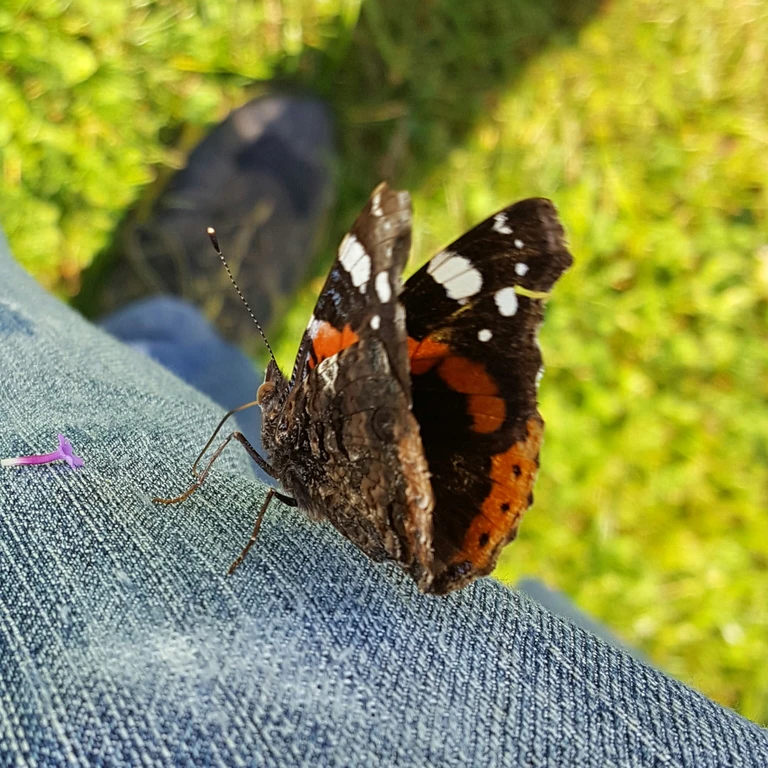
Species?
Vanessa atalanta
